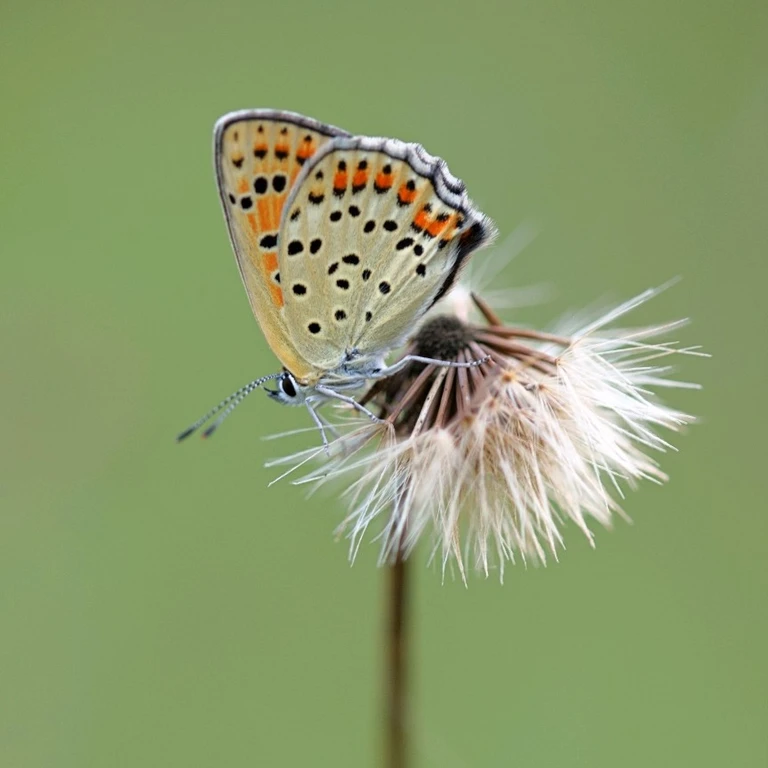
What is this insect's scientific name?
Lycaena tityrus (also Loweia tityrus)
